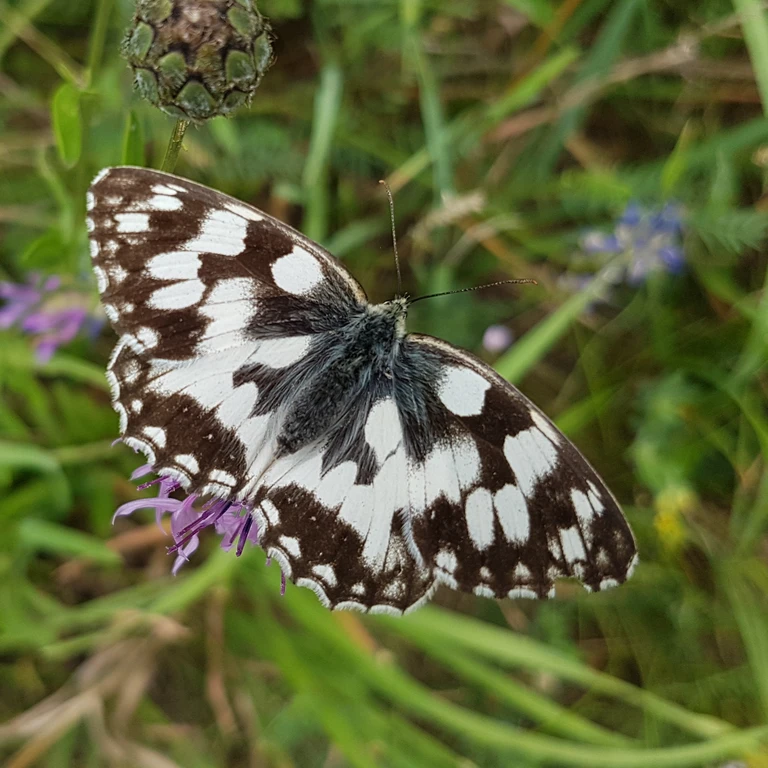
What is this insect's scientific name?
Melanargia galathea
